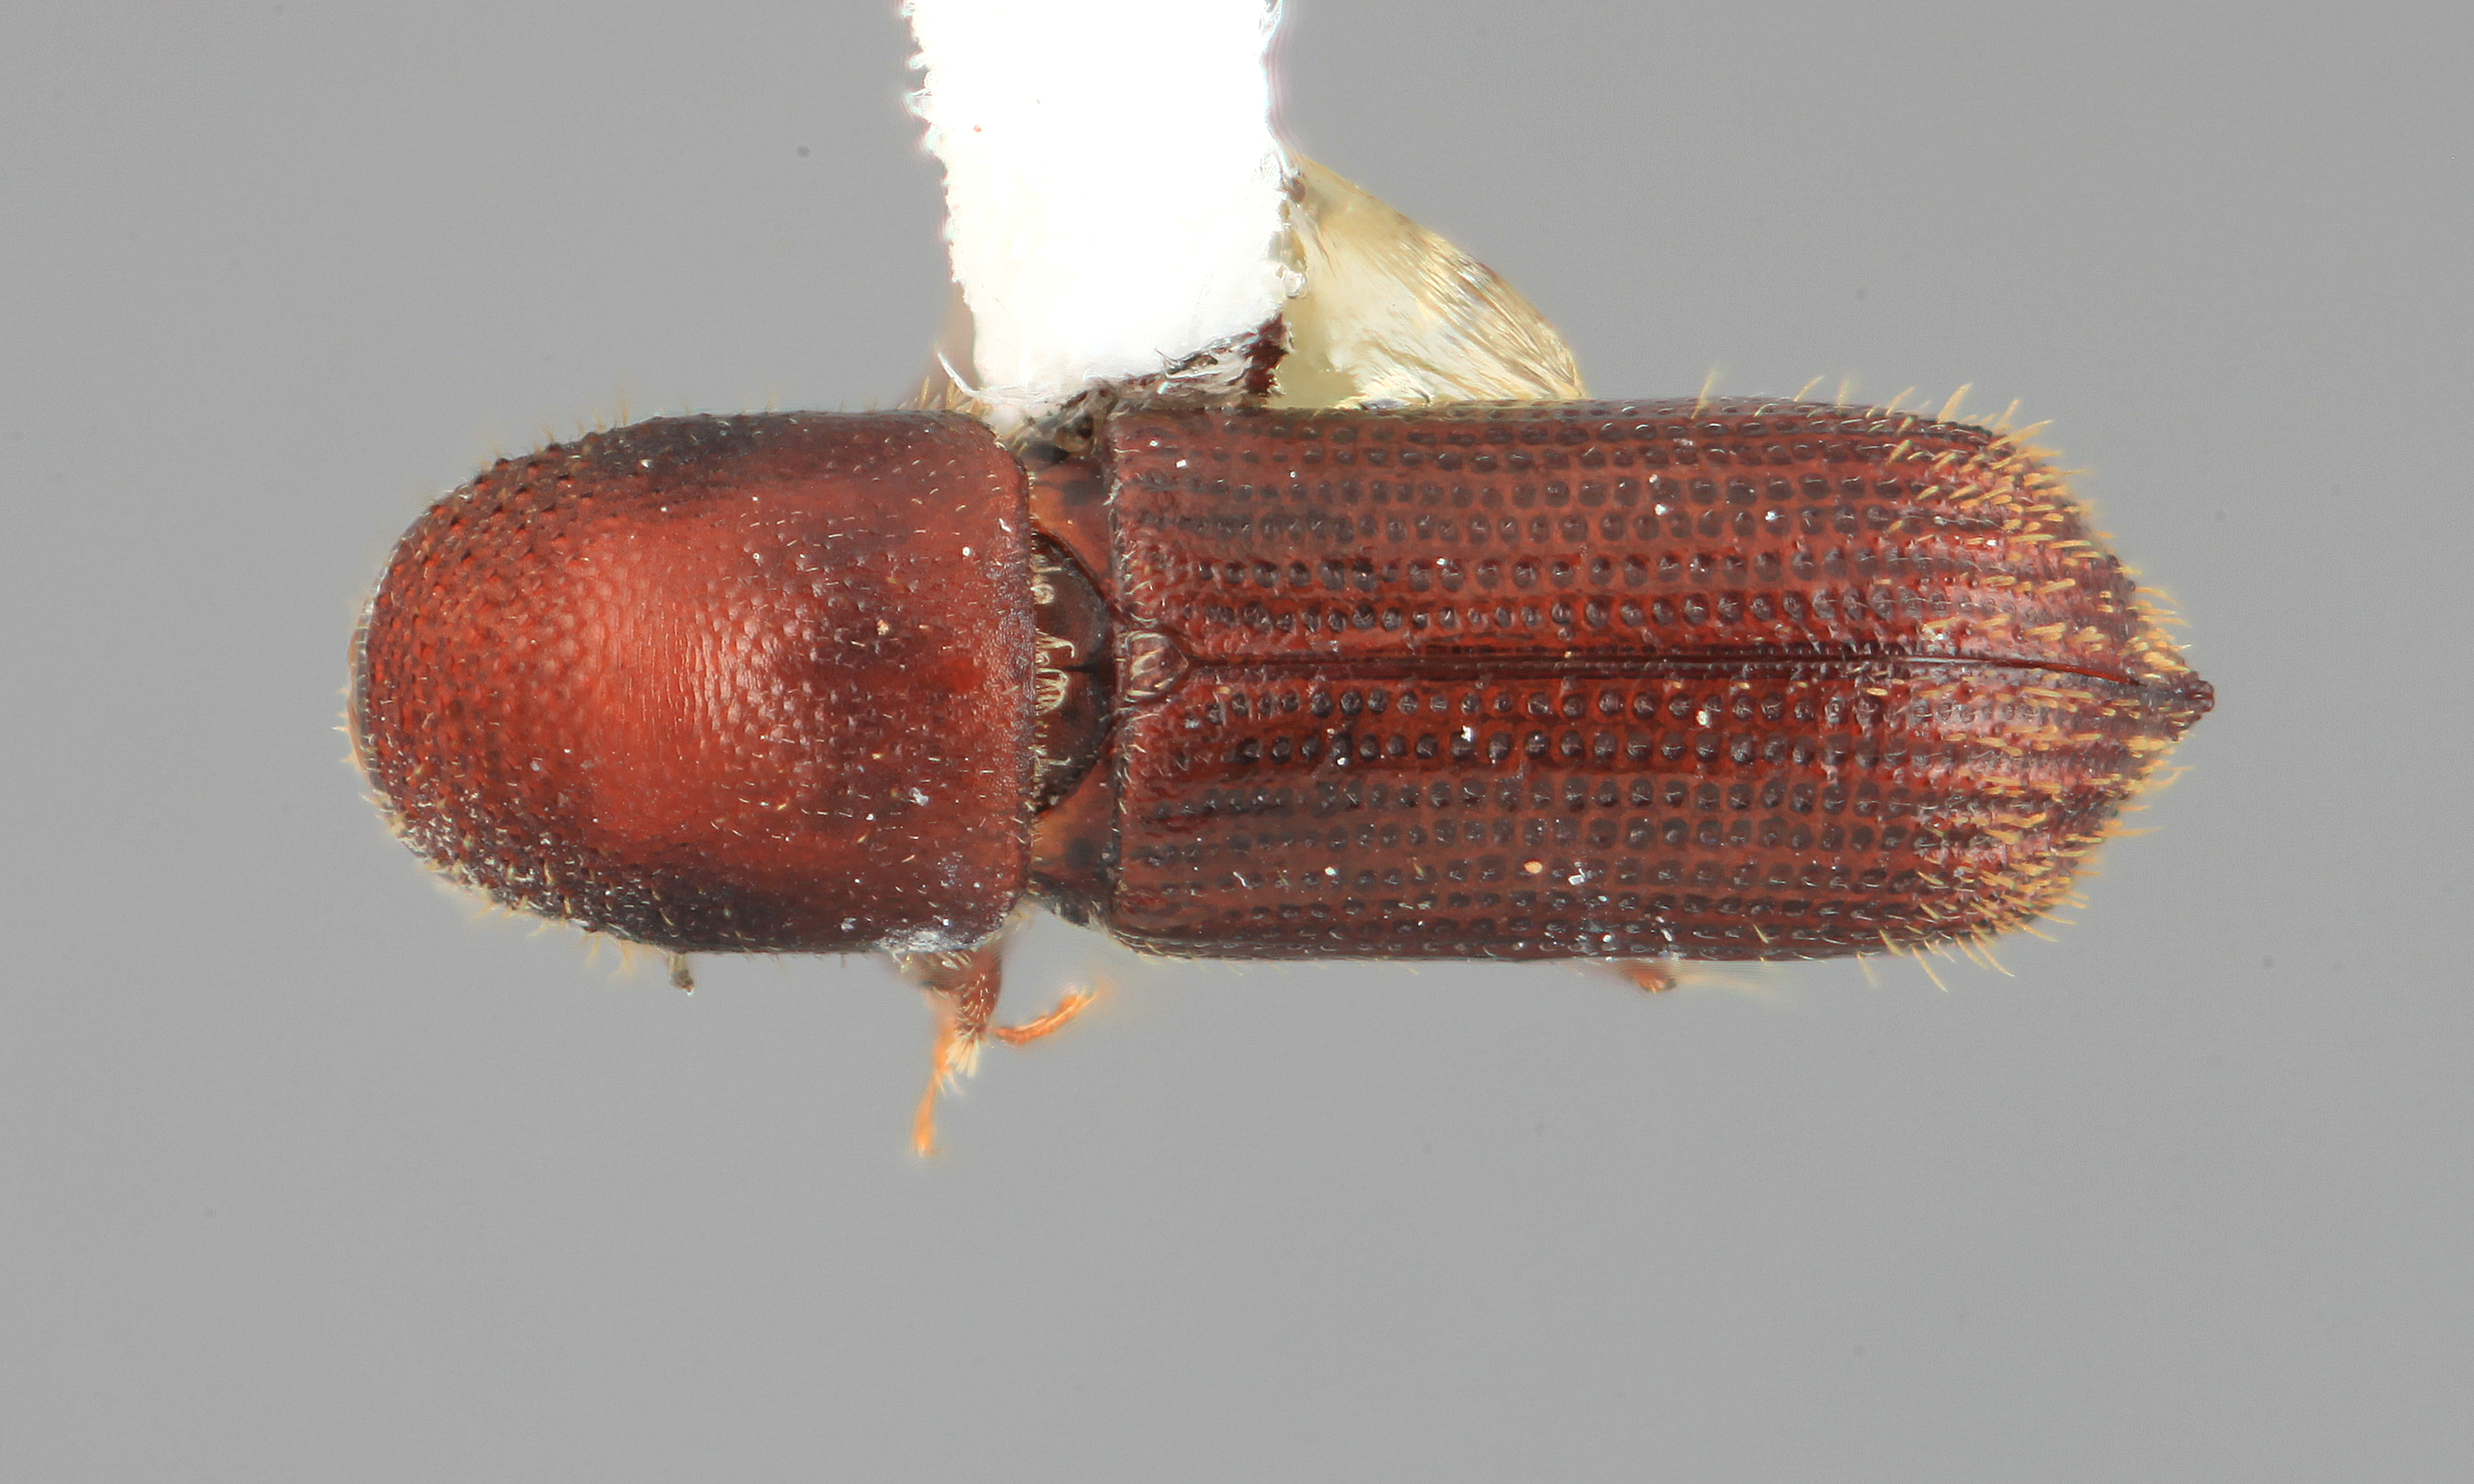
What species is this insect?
Hylocurus villifrons
